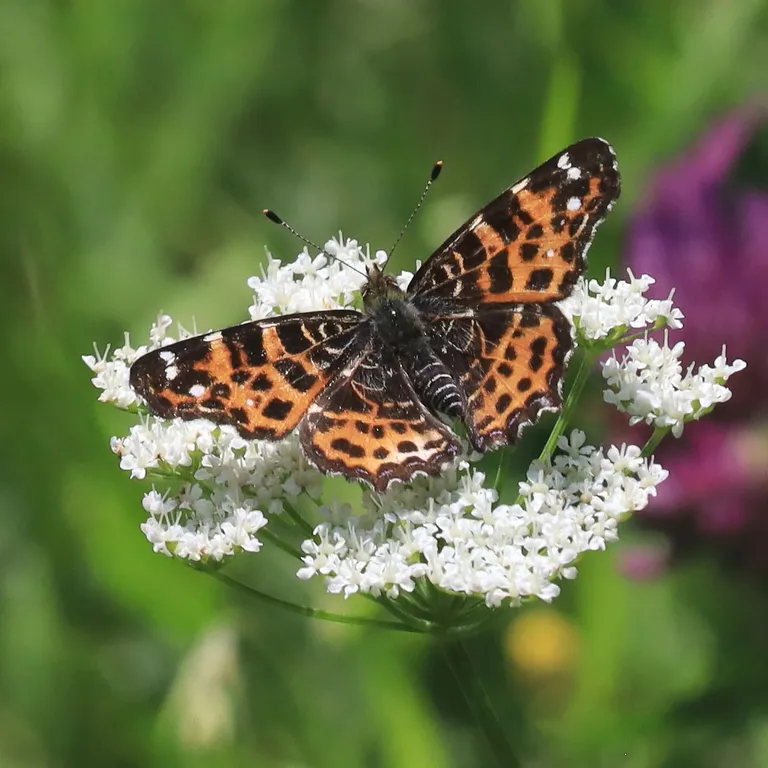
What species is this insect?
Araschnia levana
